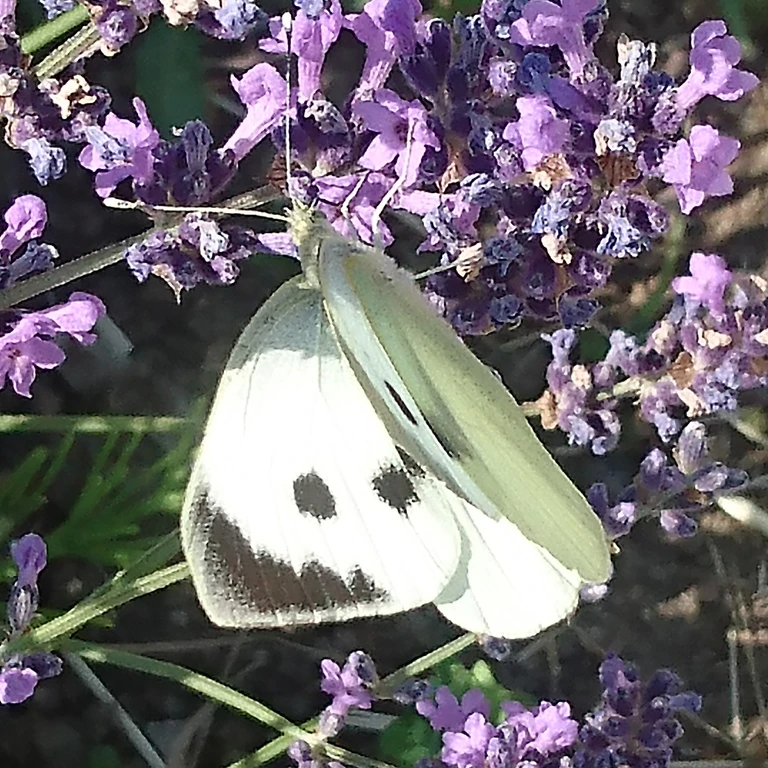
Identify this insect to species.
Pieris brassicae
